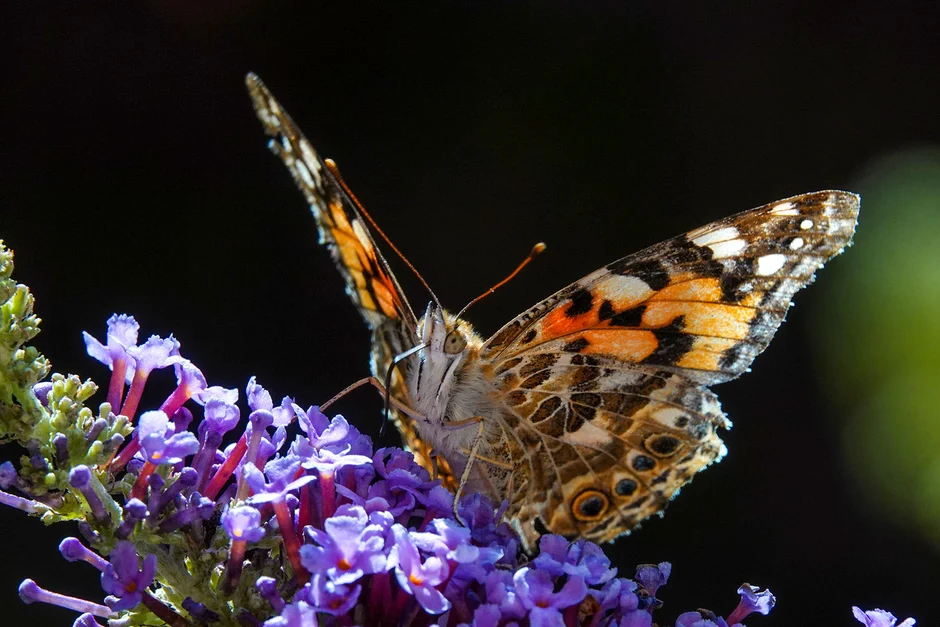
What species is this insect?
Vanessa cardui
